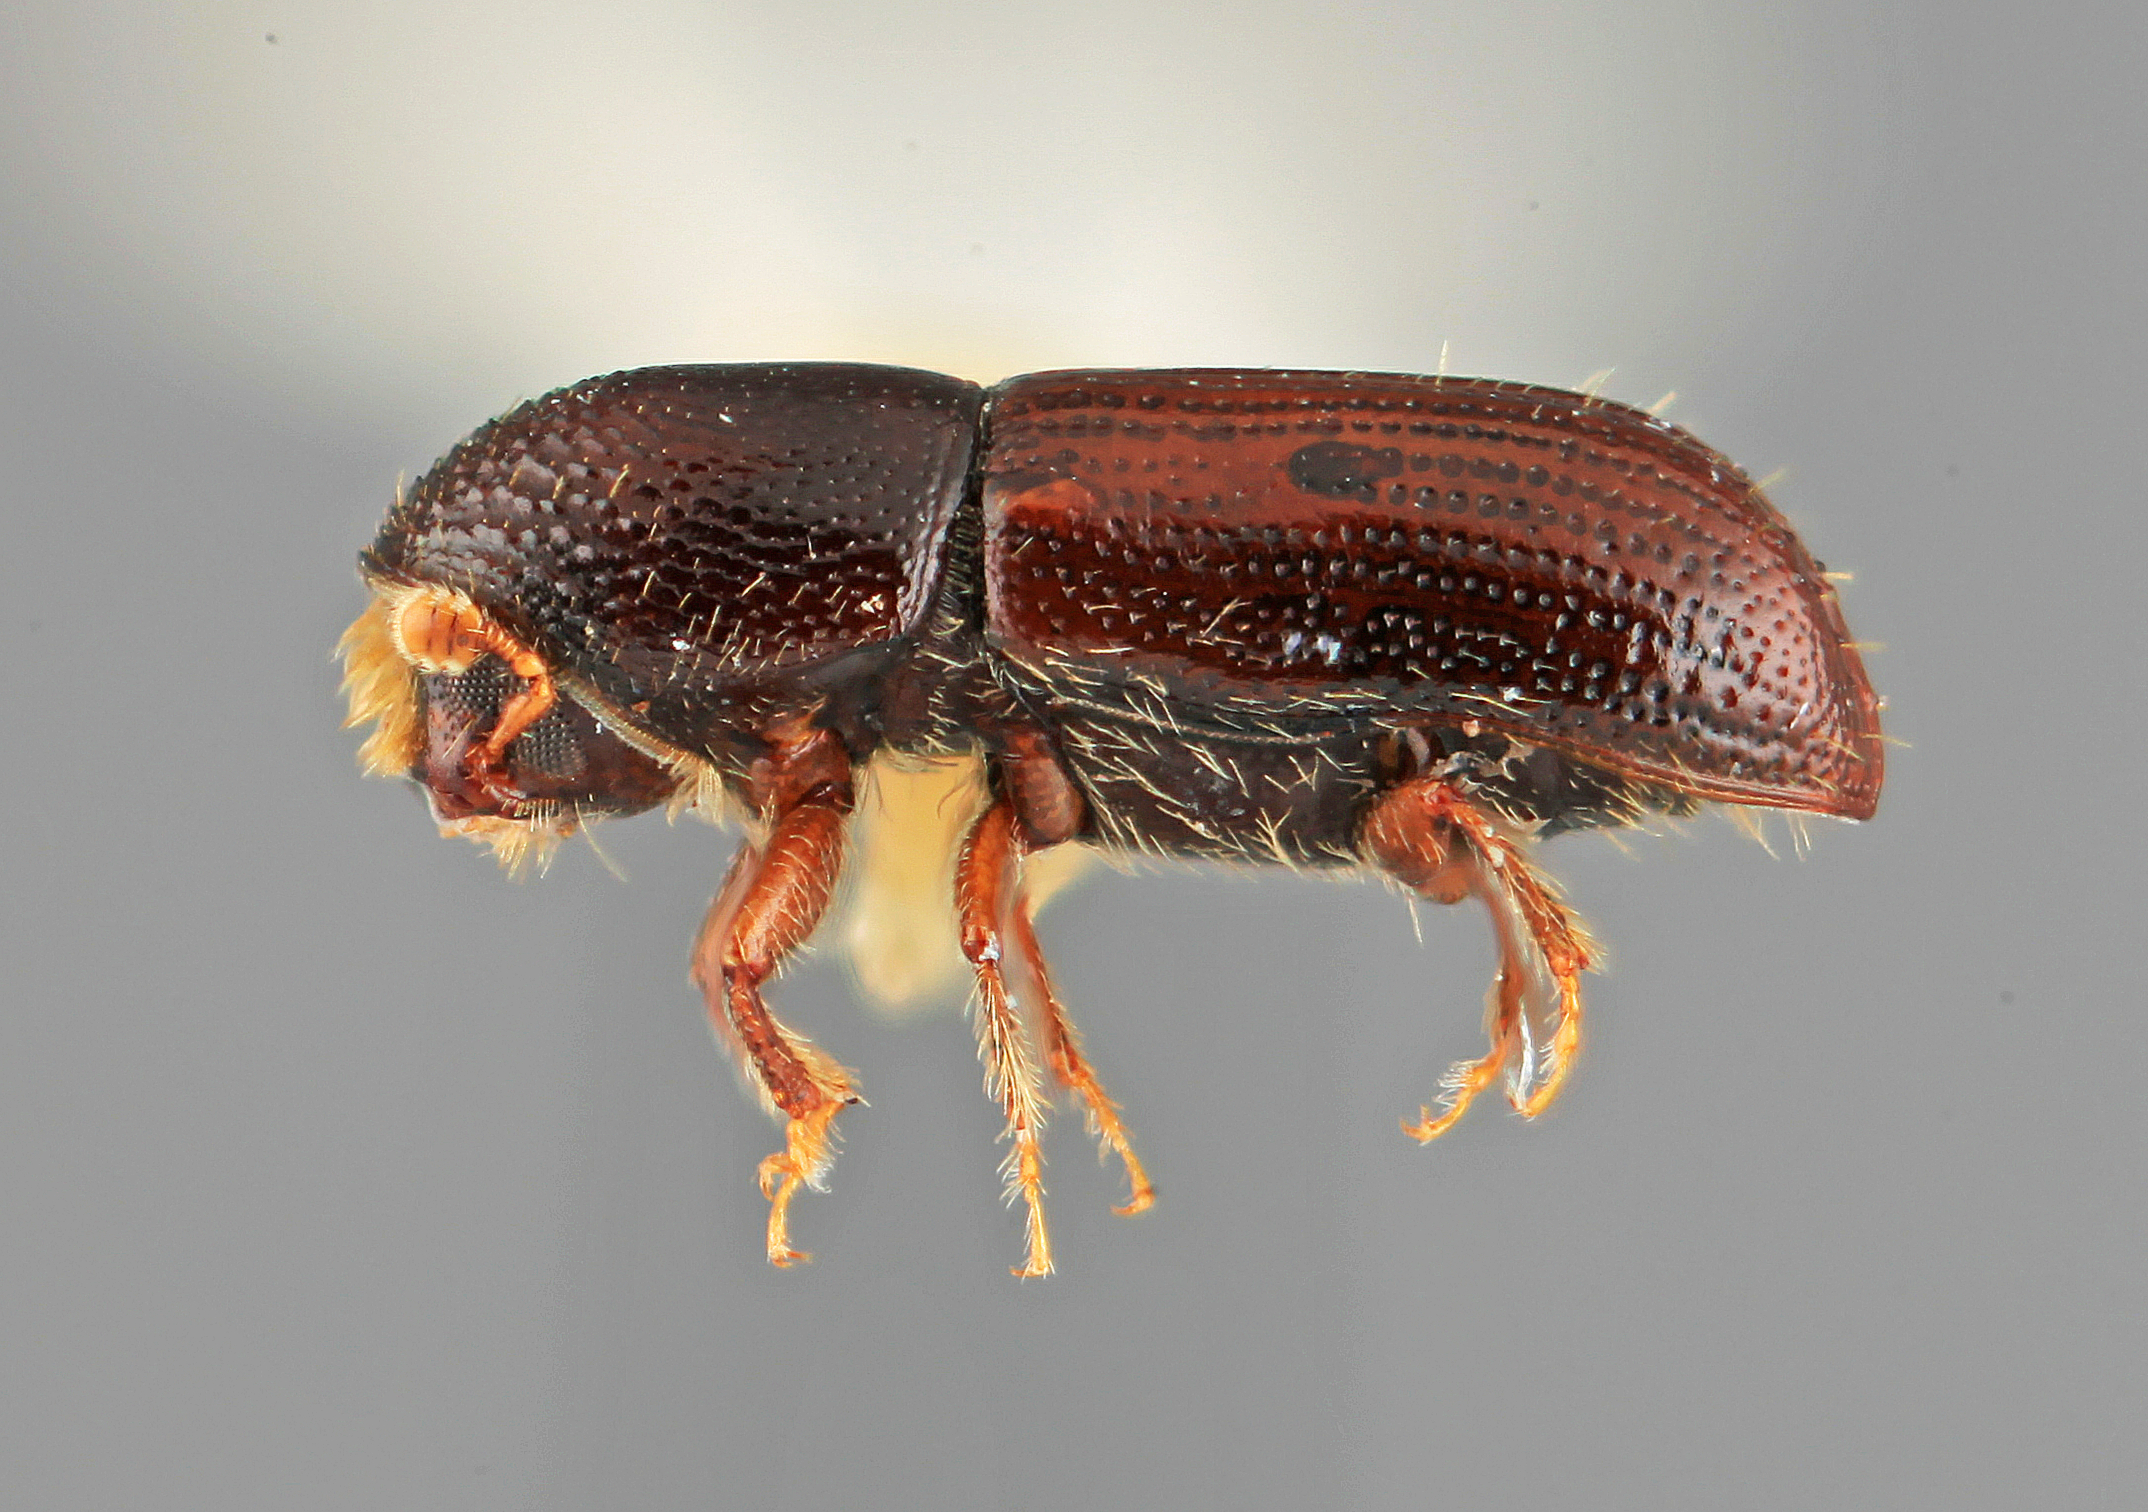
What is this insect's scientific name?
Pityophthorus quercinus
